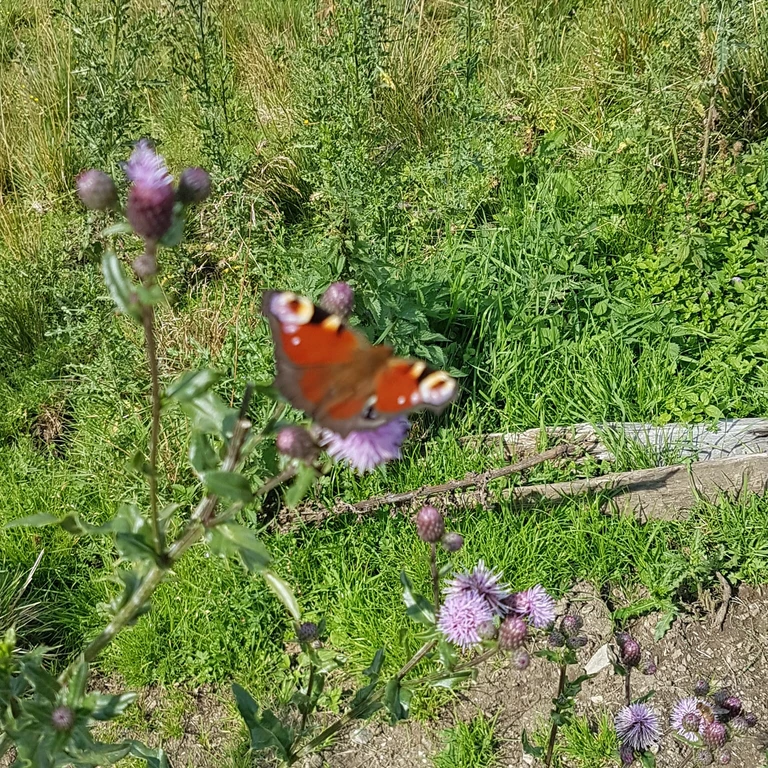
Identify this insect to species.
Aglais io
